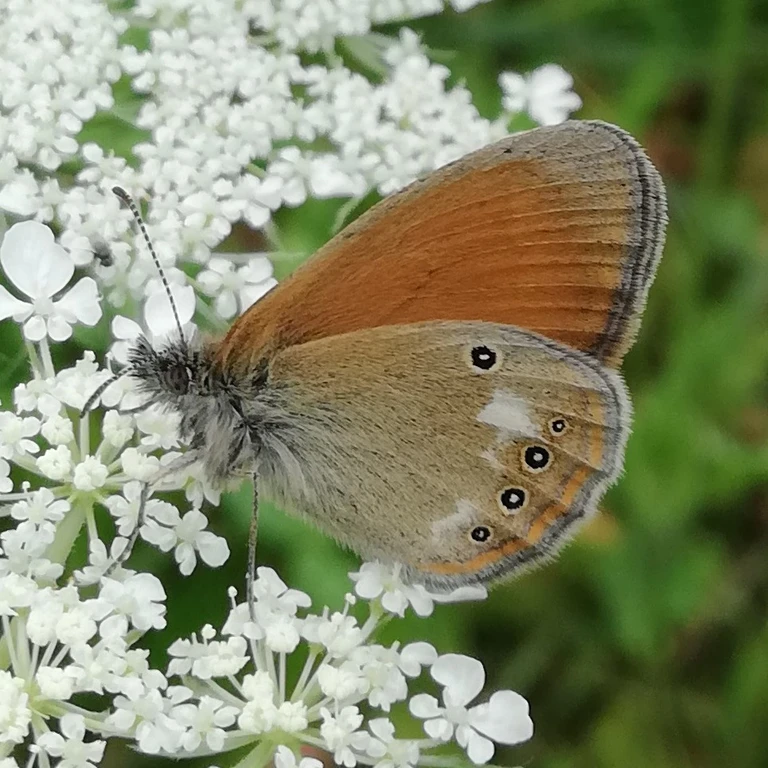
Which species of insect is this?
Coenonympha glycerion (also Coenonympha iphis)
